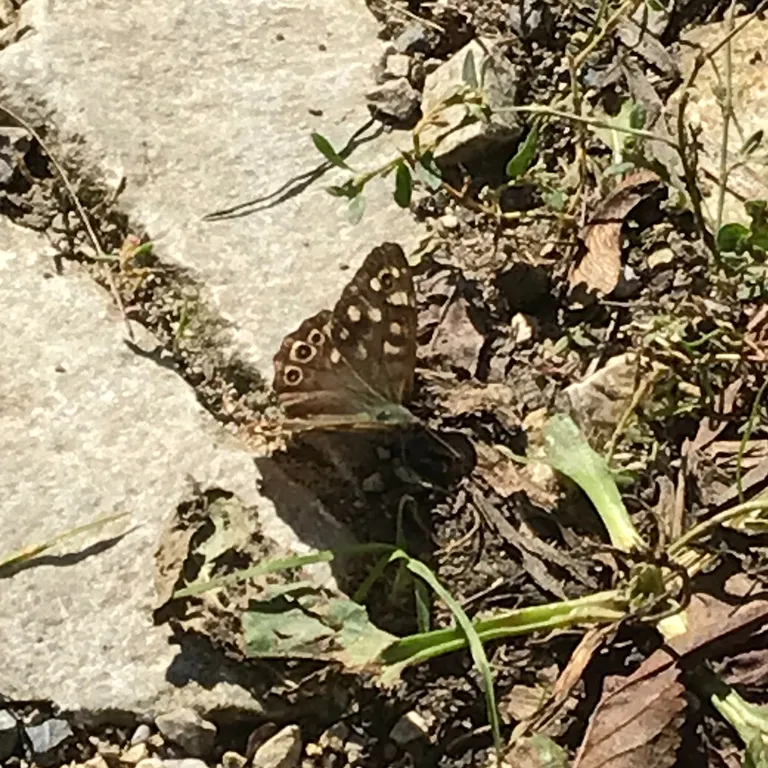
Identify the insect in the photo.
Pararge aegeria
